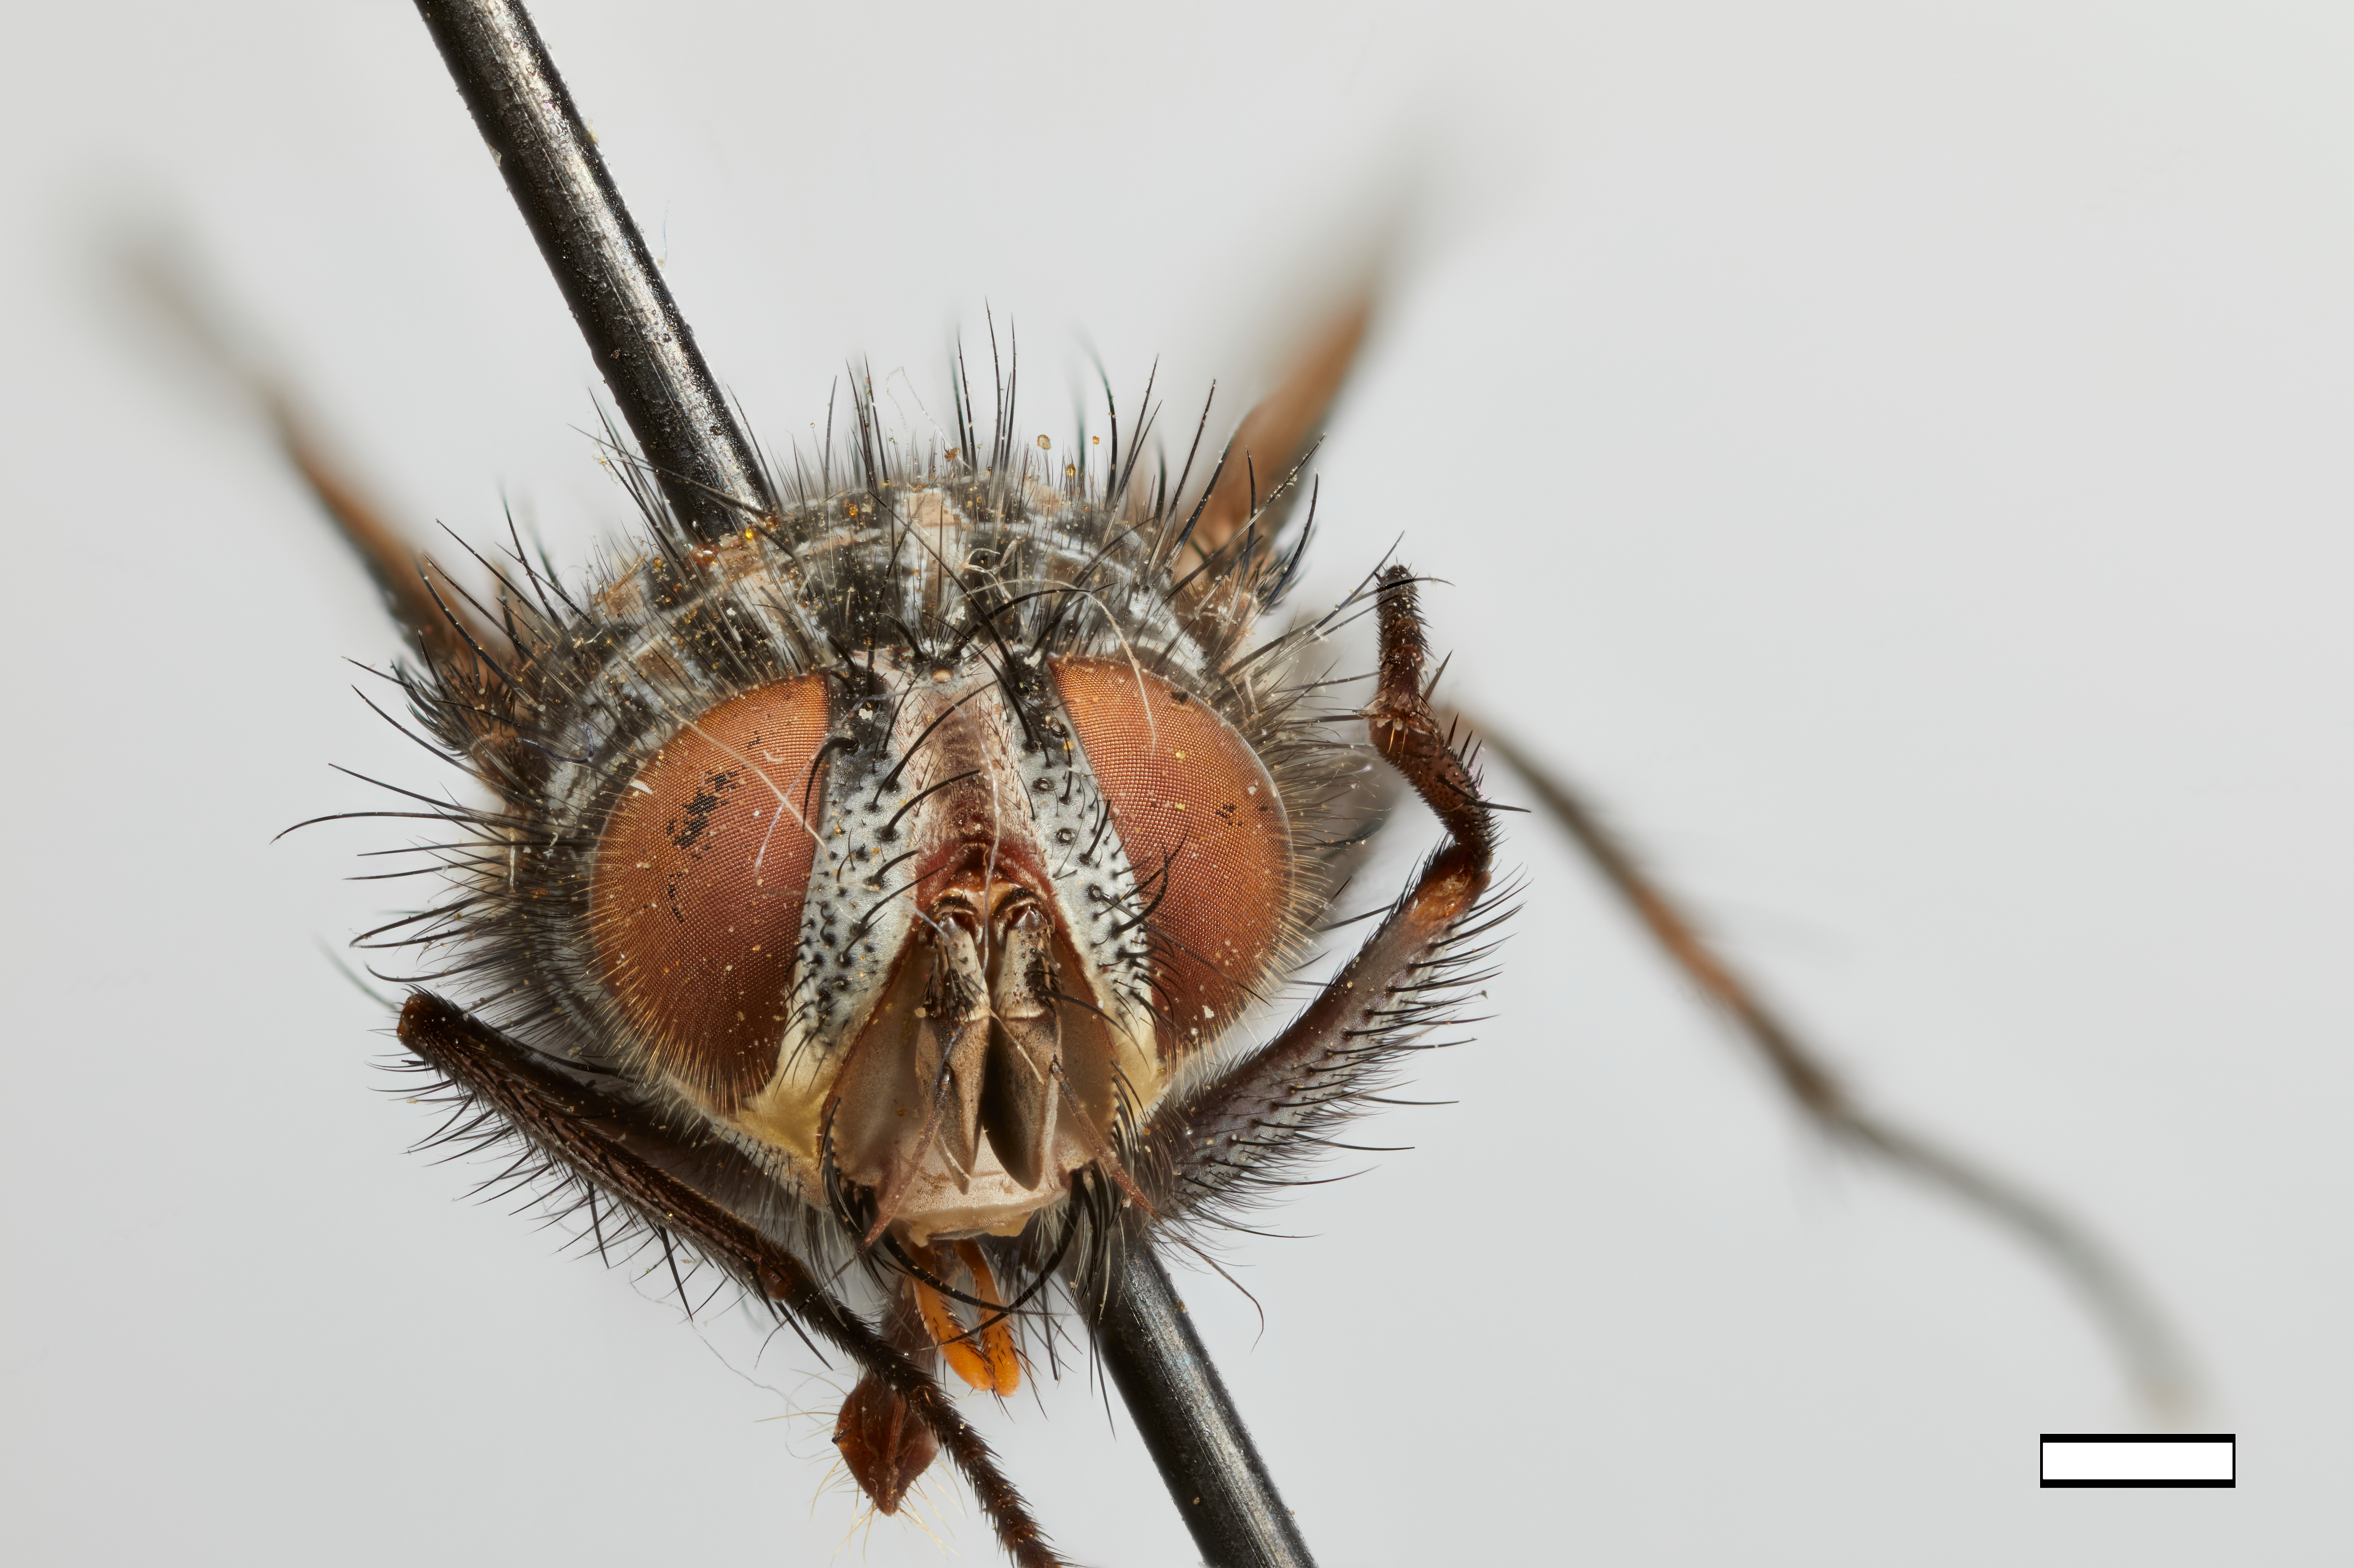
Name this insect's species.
Phorocera bullocki
